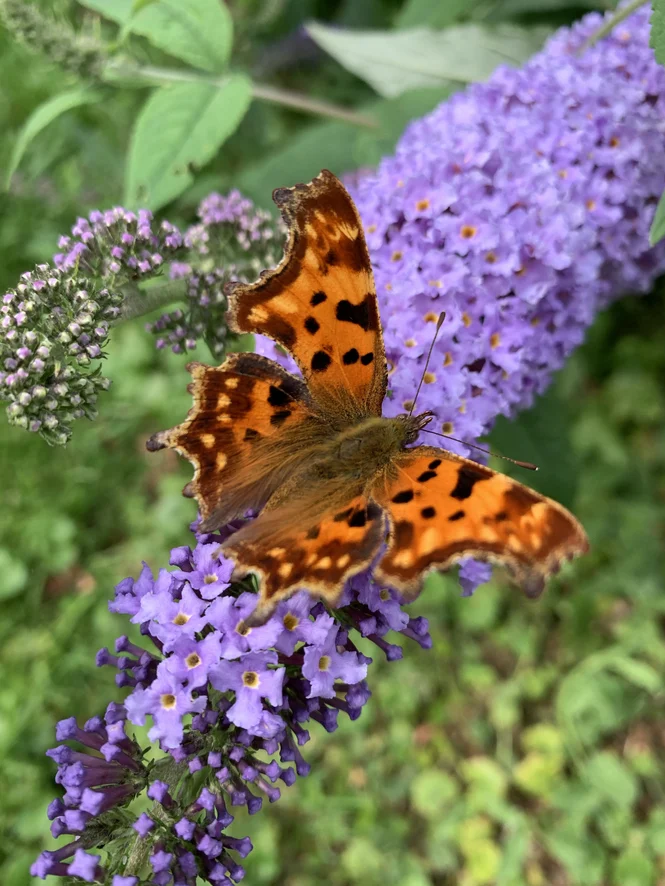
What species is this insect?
Polygonia c-album
